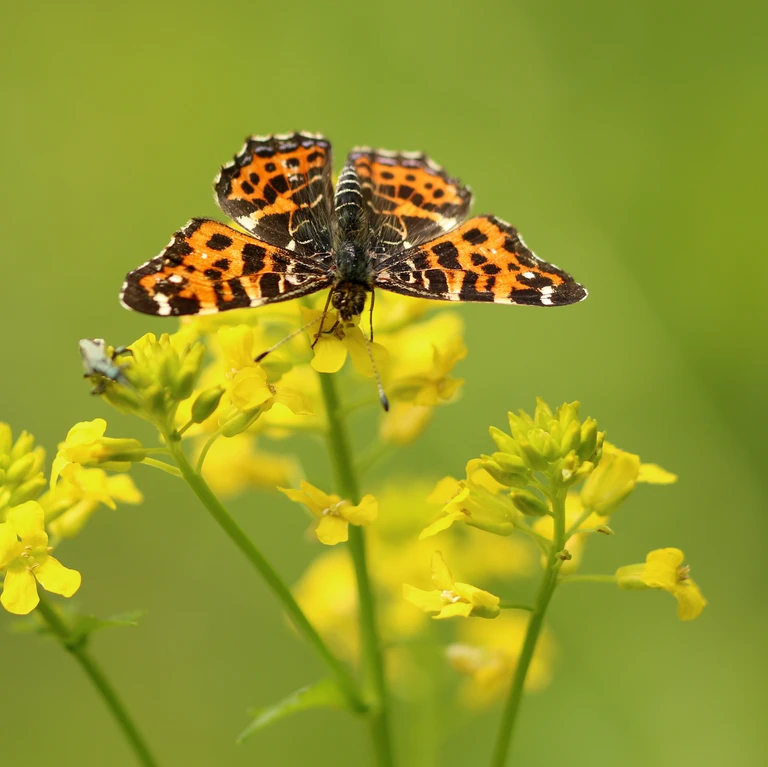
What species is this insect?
Araschnia levana
